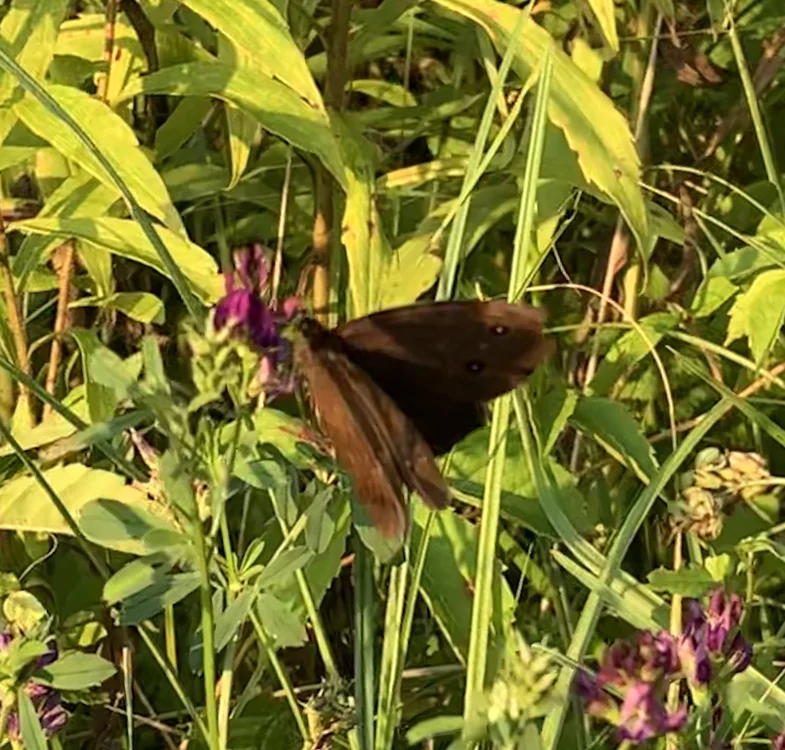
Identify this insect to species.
Minois dryas
